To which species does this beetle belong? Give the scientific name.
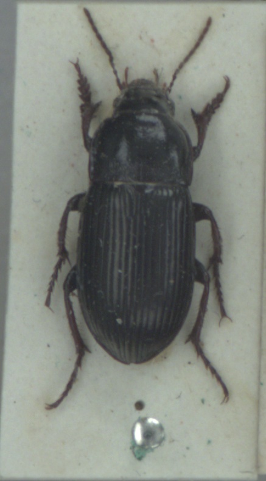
Zabrus tenebrioides
